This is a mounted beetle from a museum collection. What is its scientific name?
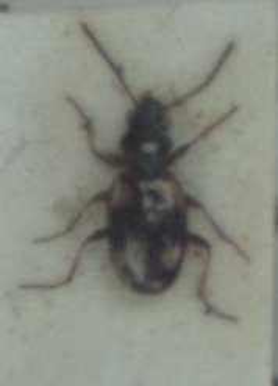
Bembidion quadrimaculatum
